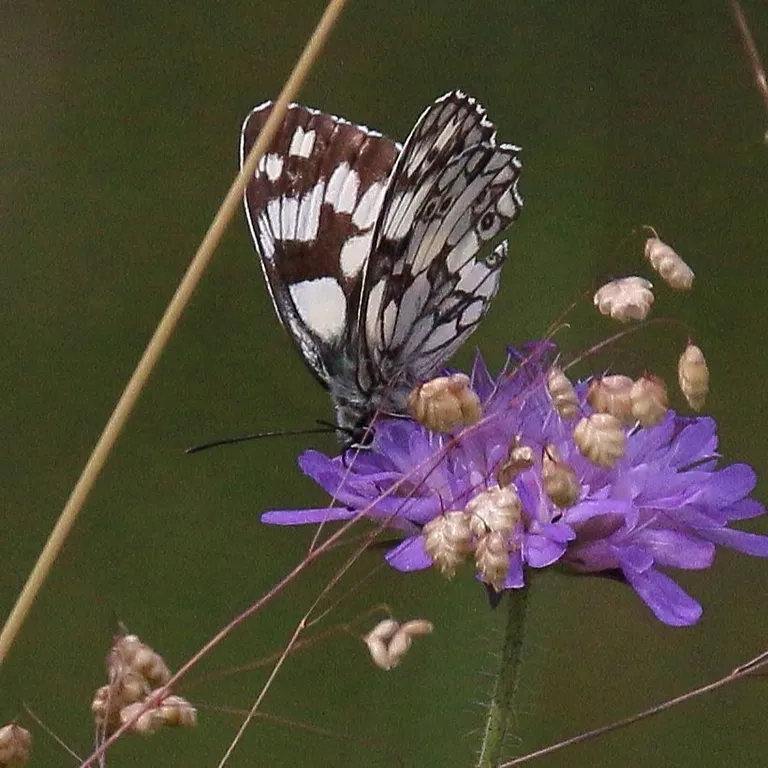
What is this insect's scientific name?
Melanargia galathea
